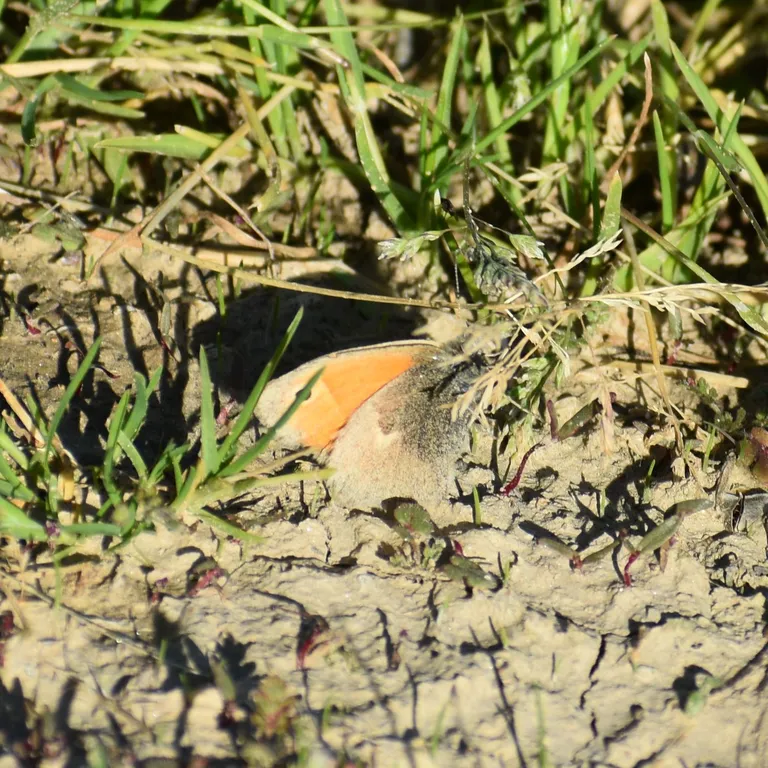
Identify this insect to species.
Coenonympha pamphilus
